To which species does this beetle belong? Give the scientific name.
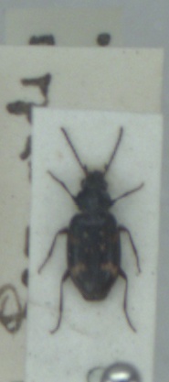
Bembidion obliquum
